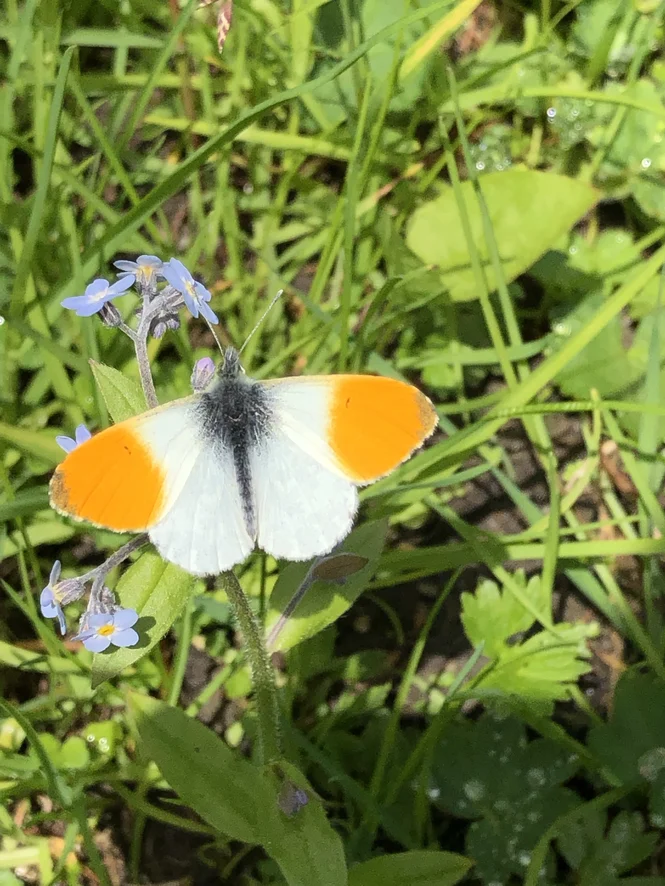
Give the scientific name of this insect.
Anthocharis cardamines
